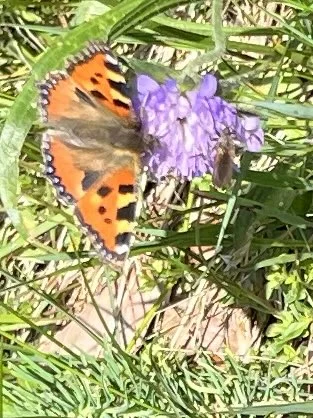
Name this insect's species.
Aglais urticae
